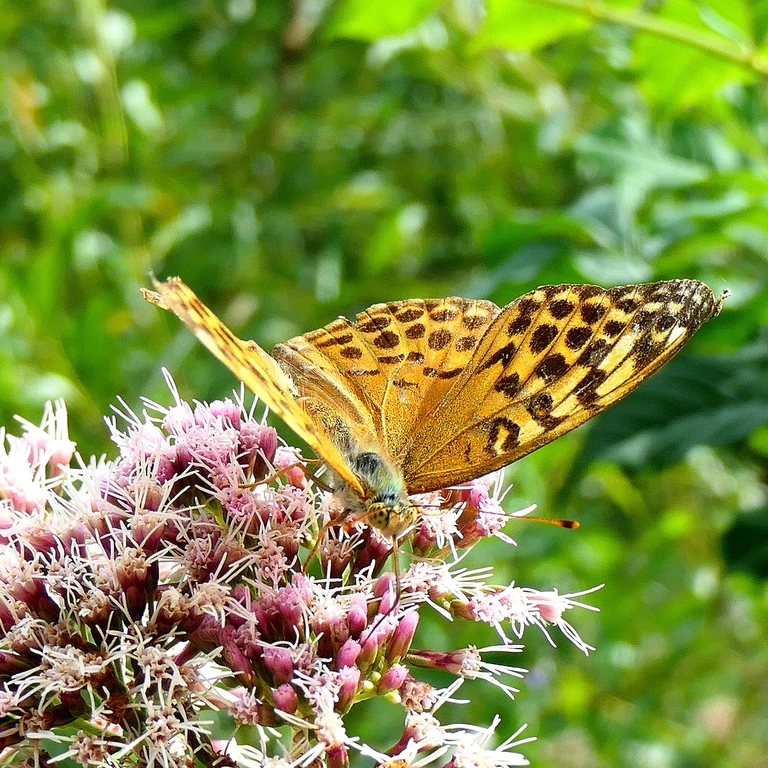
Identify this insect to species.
Argynnis paphia
